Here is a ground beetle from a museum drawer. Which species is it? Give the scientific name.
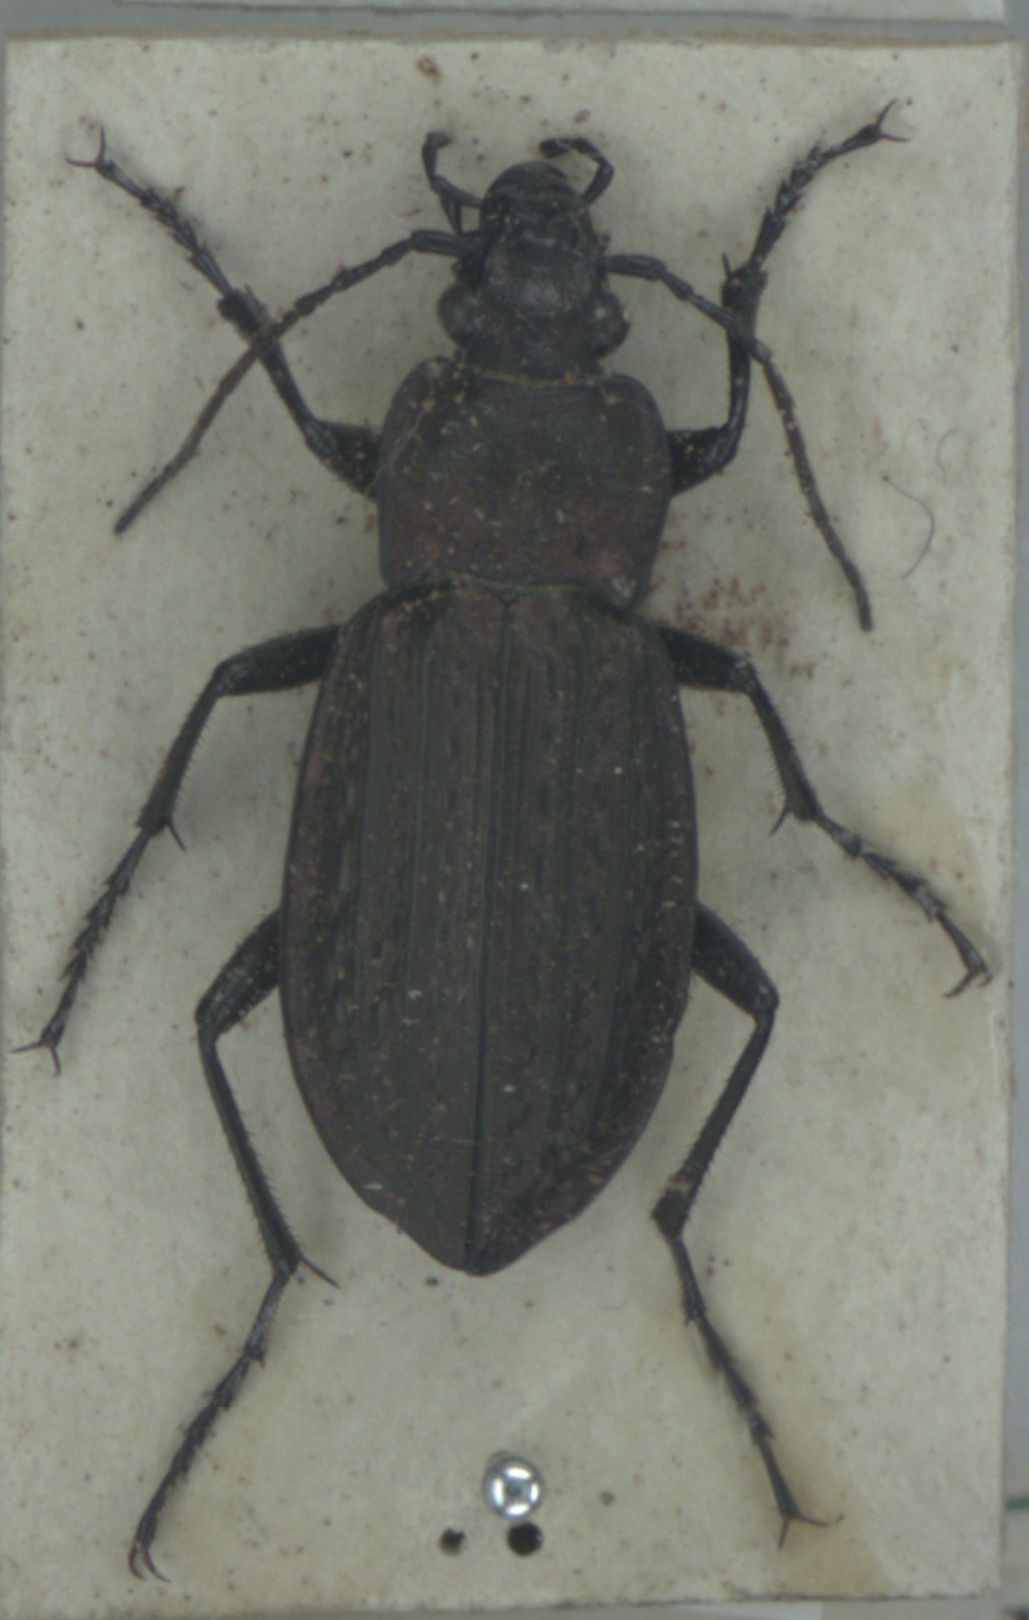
Carabus granulatus
